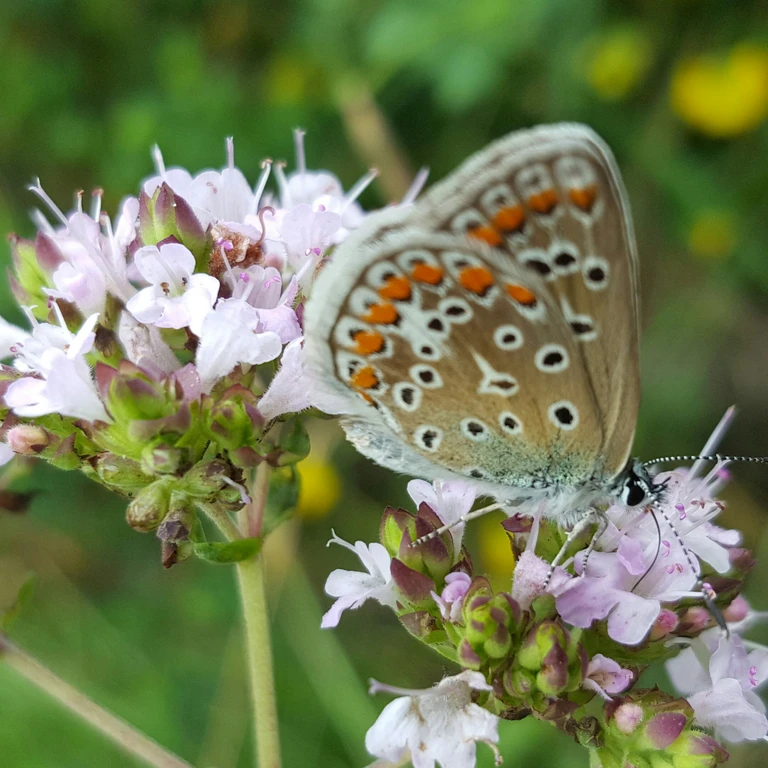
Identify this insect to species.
Polyommatus icarus
